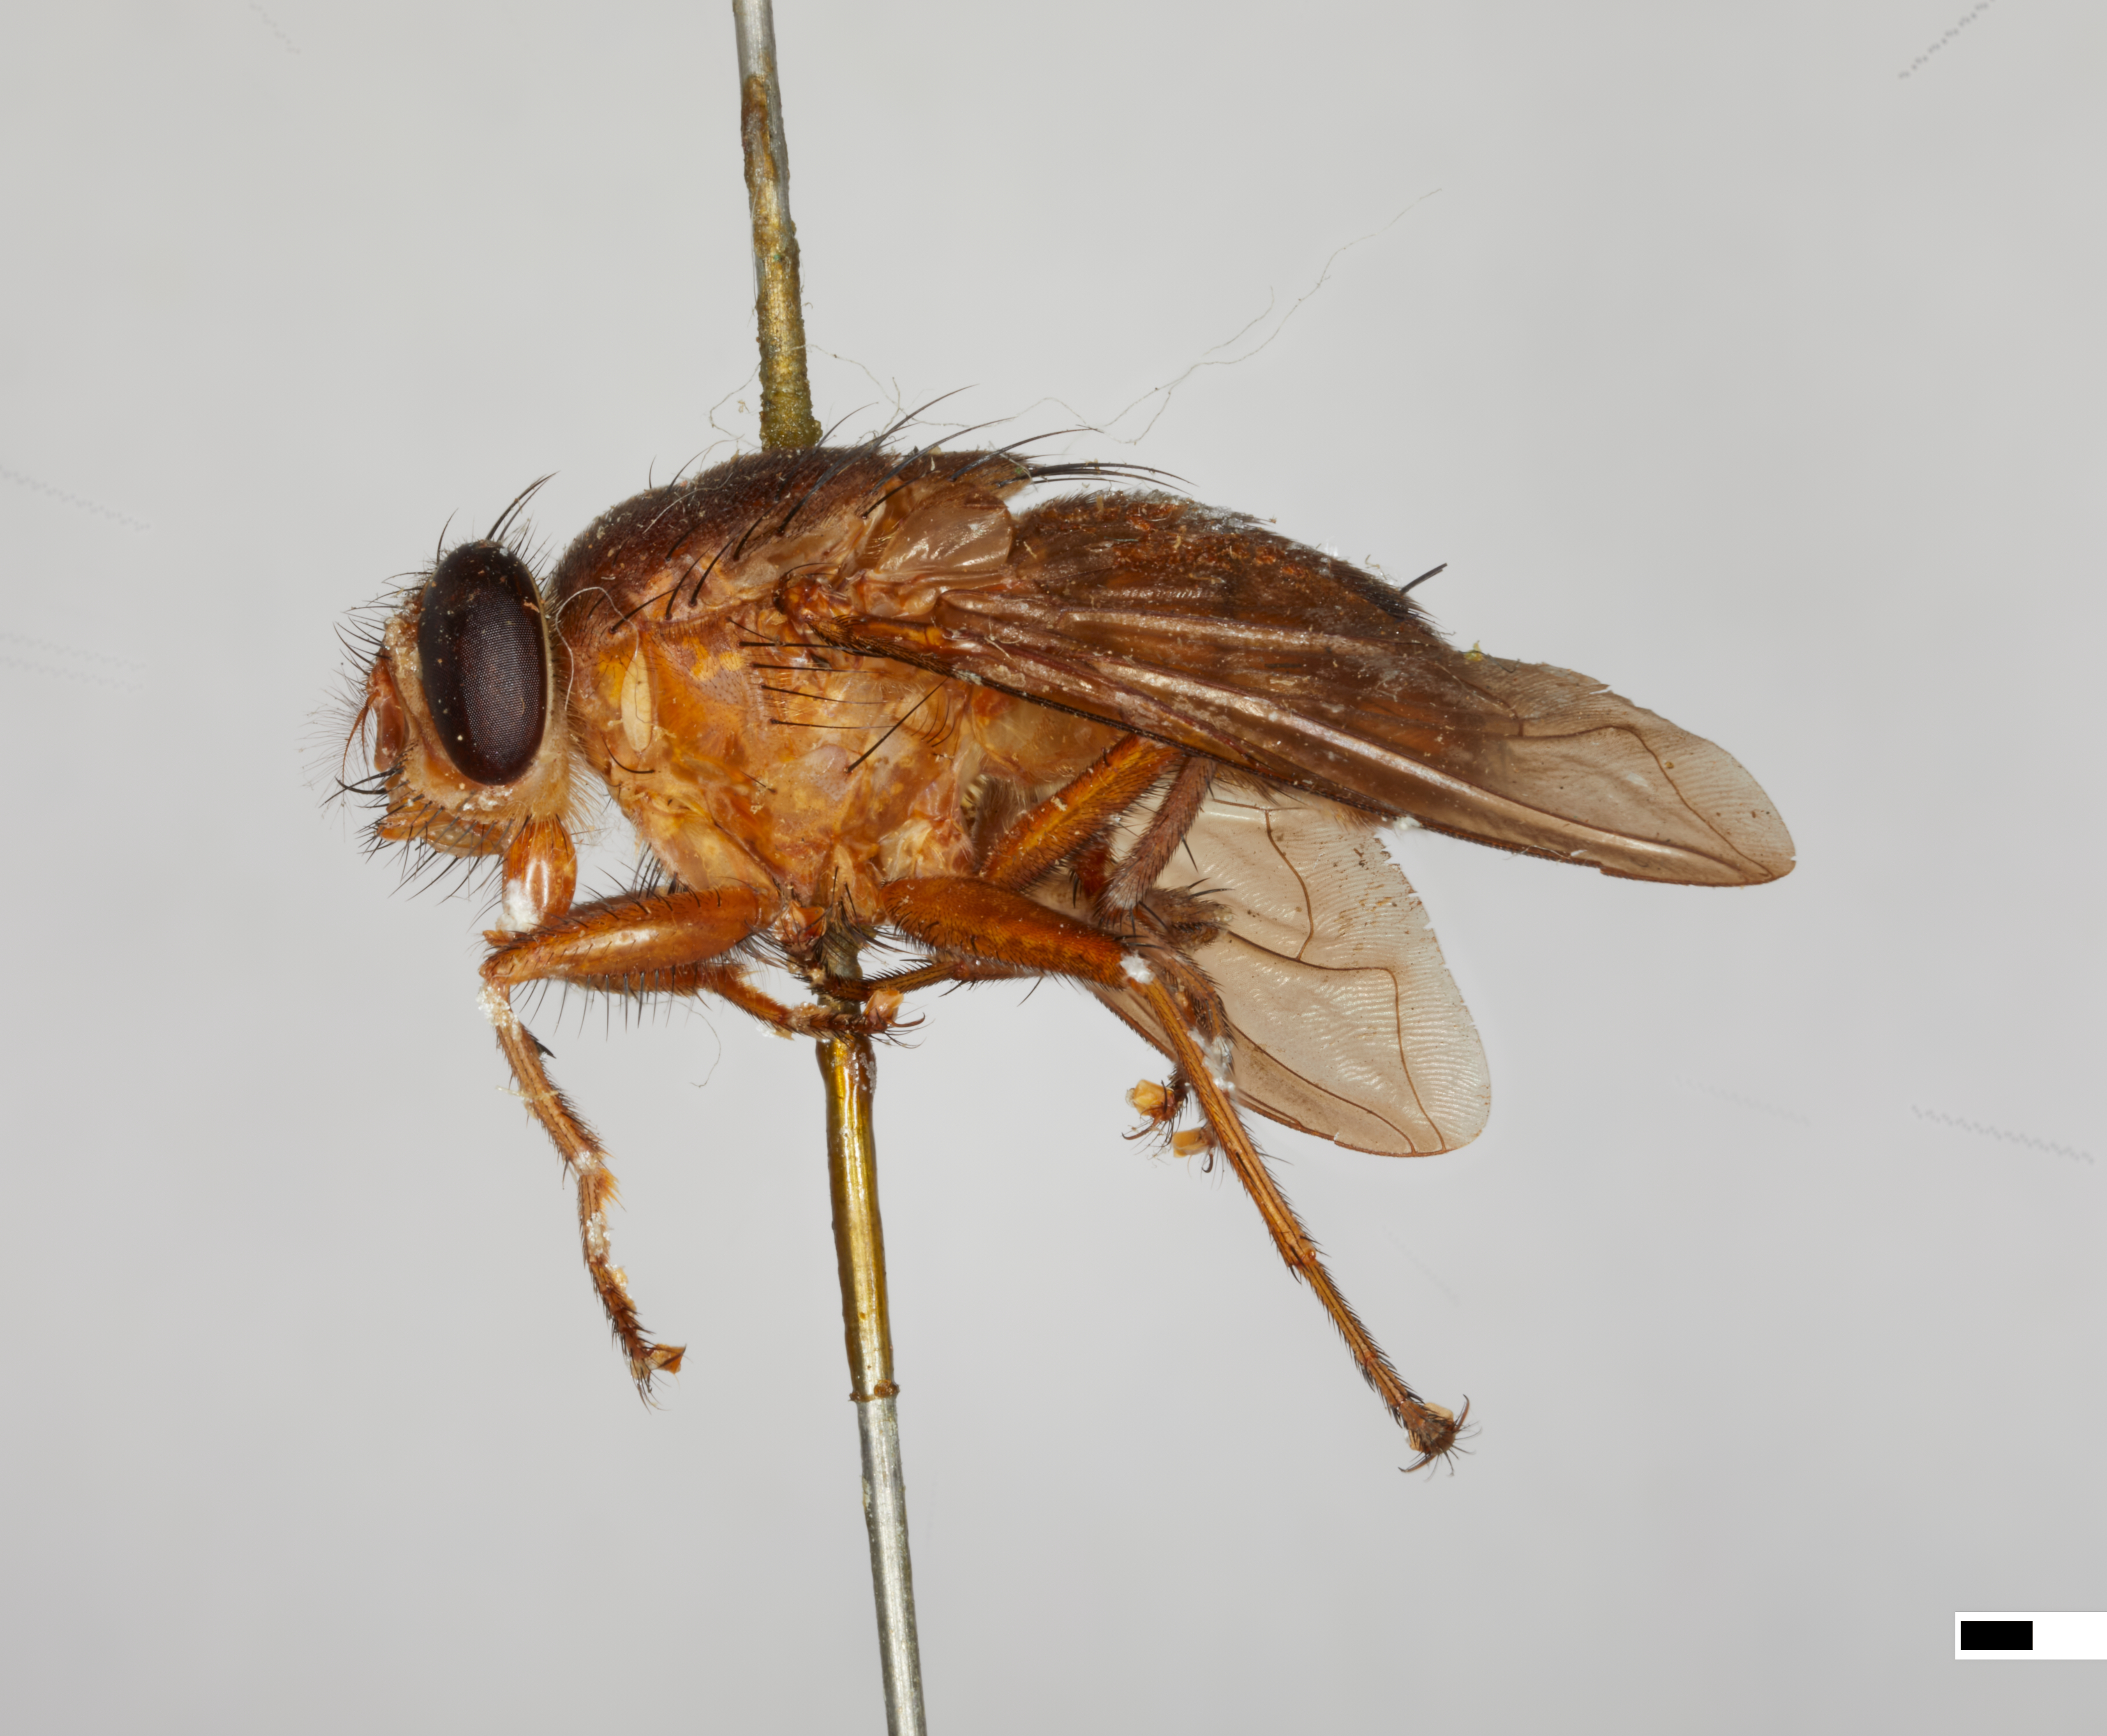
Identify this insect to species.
Bengalia recurva
